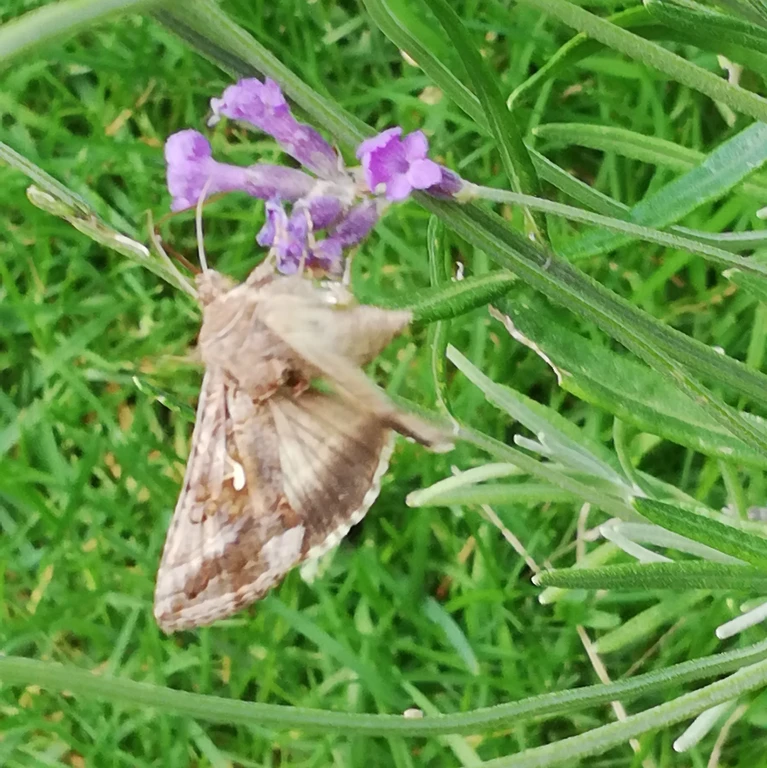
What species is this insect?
Autographa gamma
